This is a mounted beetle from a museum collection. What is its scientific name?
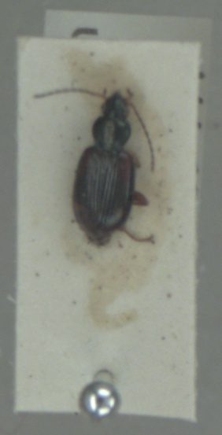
Bembidion tetracolum
